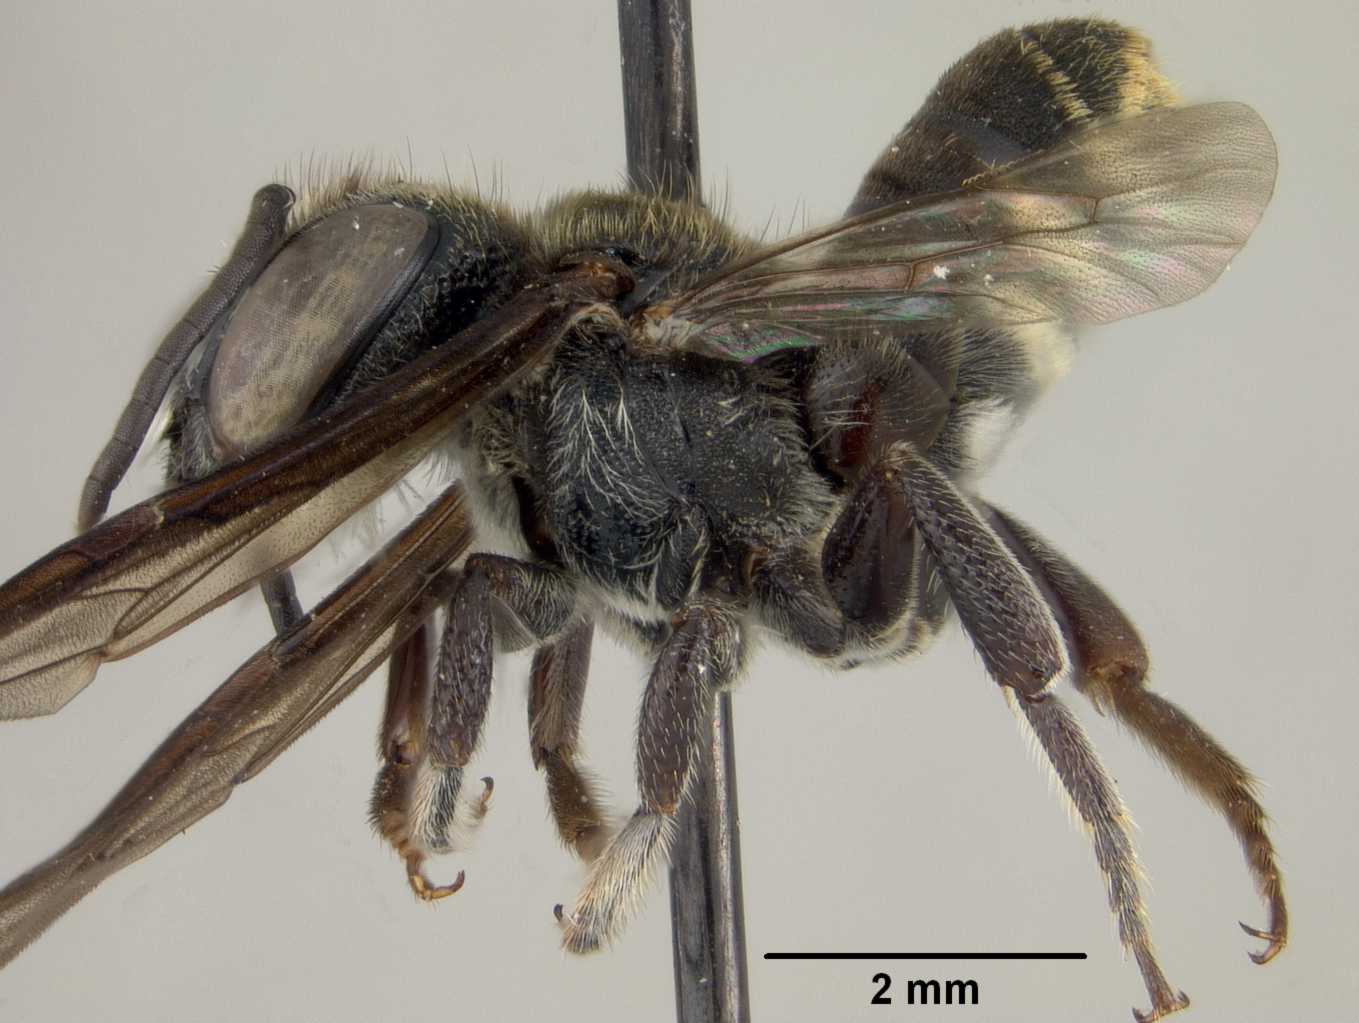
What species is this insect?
Megachile leucostomella
